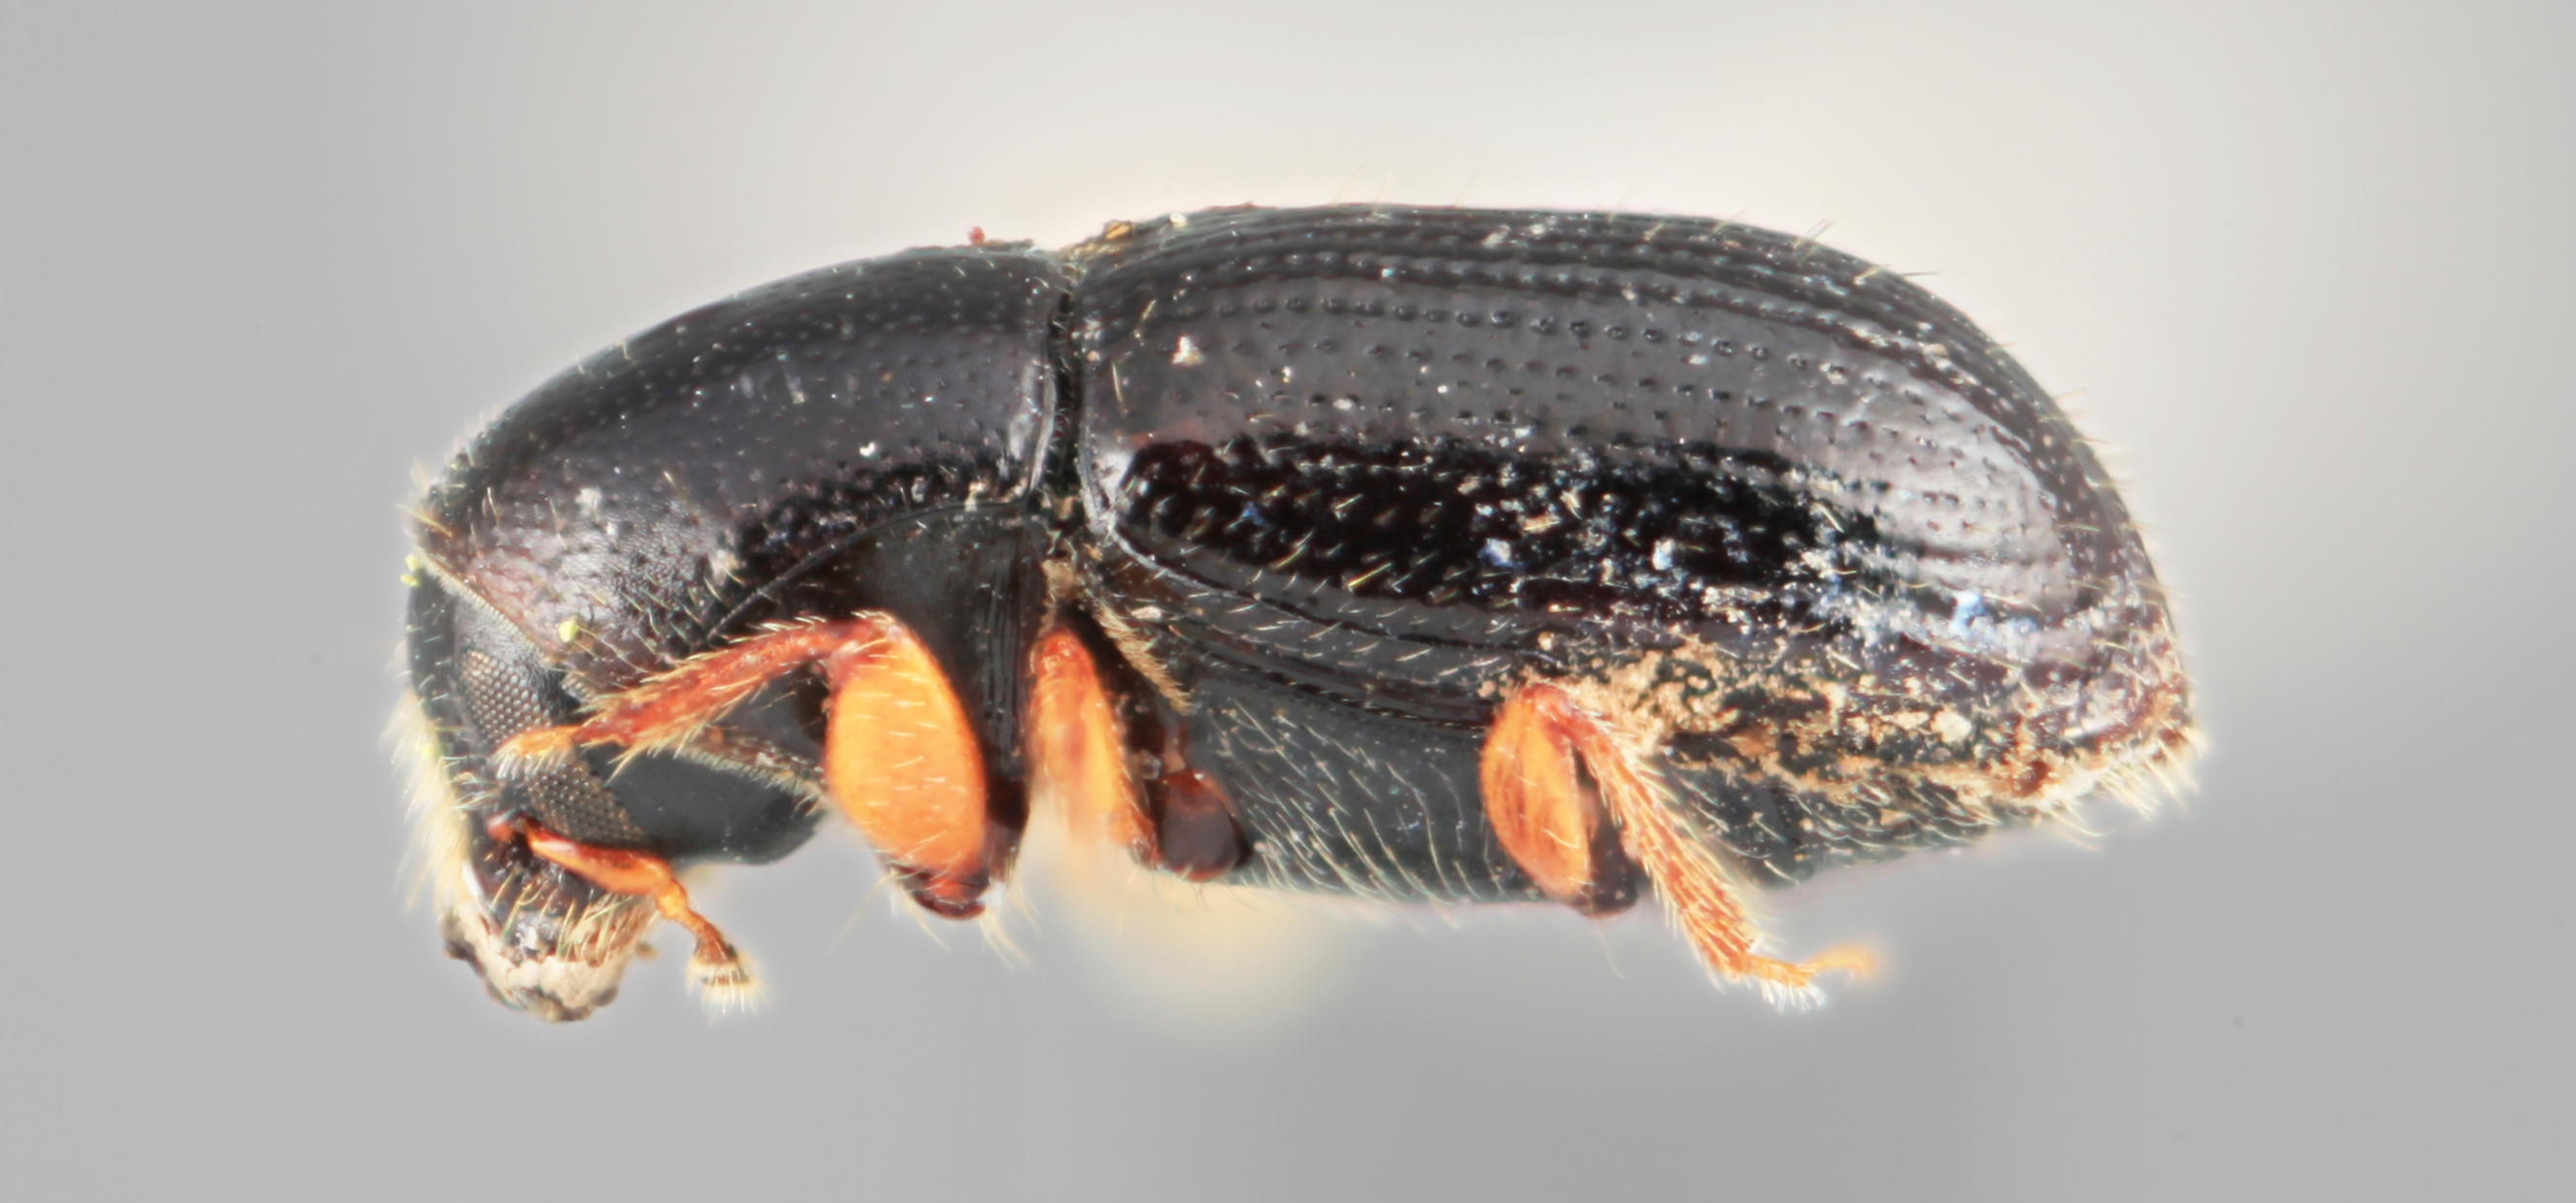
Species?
Scolytodes clusiacolens
